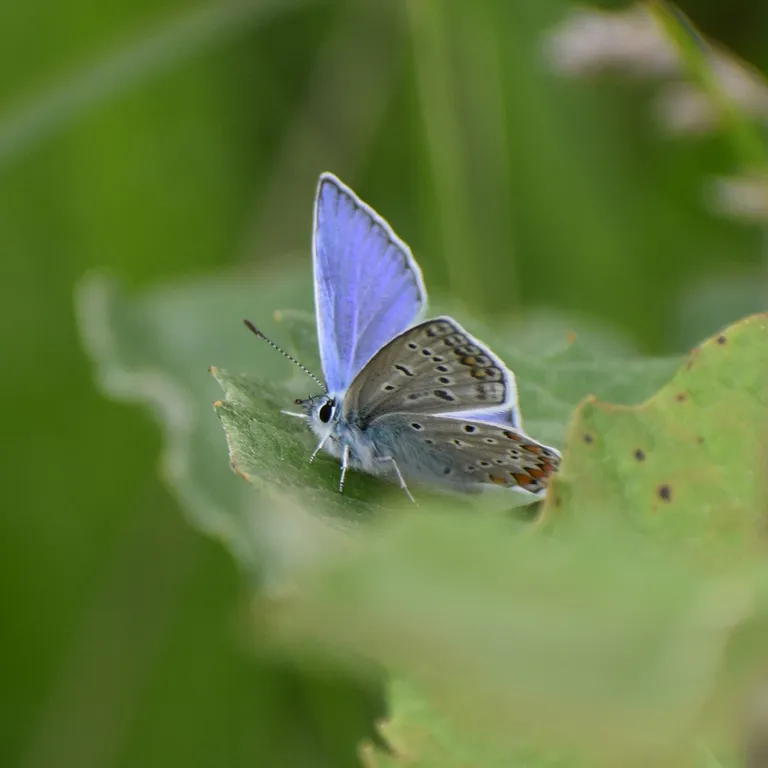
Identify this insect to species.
Polyommatus icarus
